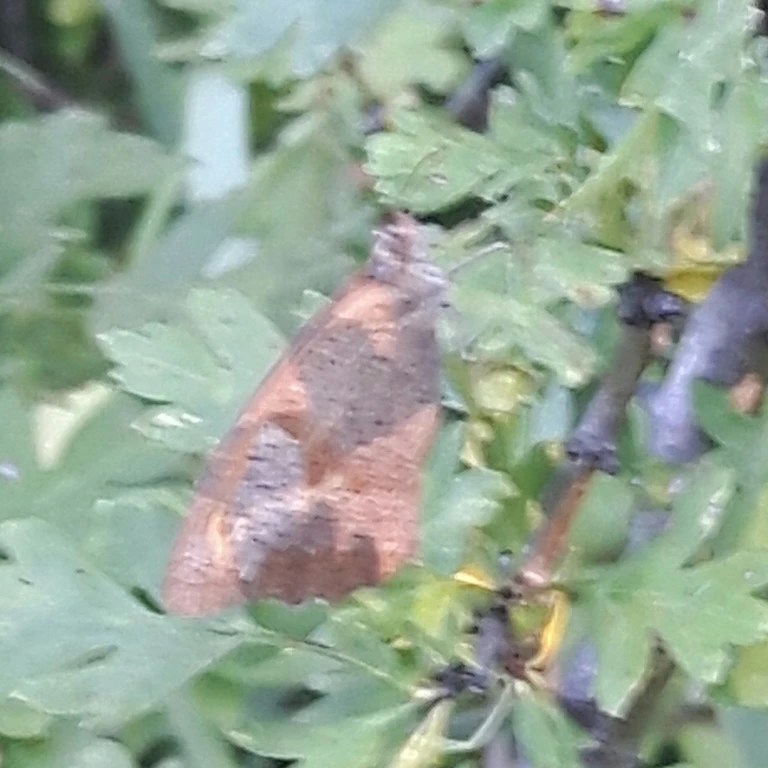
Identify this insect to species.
Maniola jurtina
